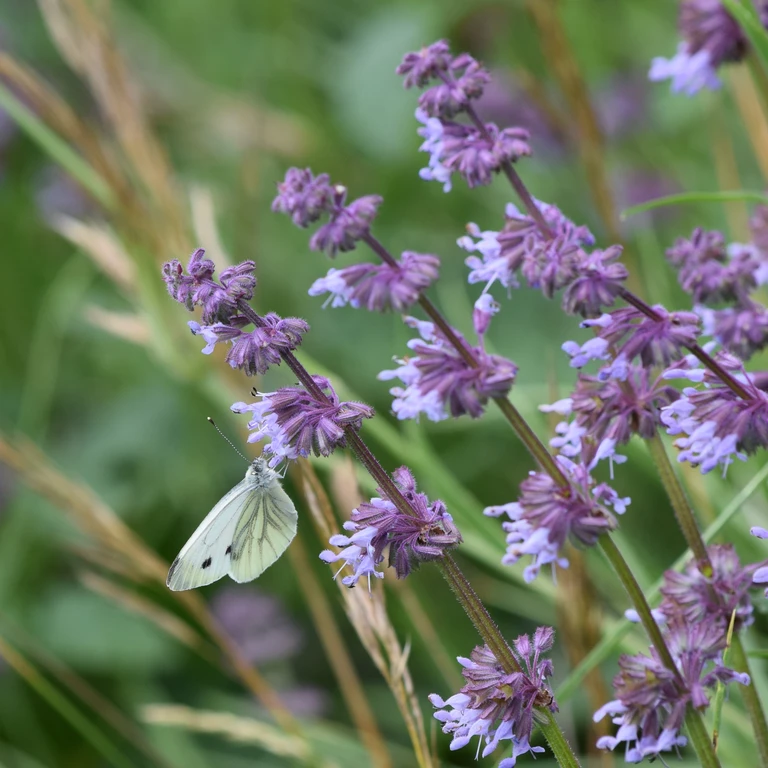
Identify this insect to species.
Pieris napi
